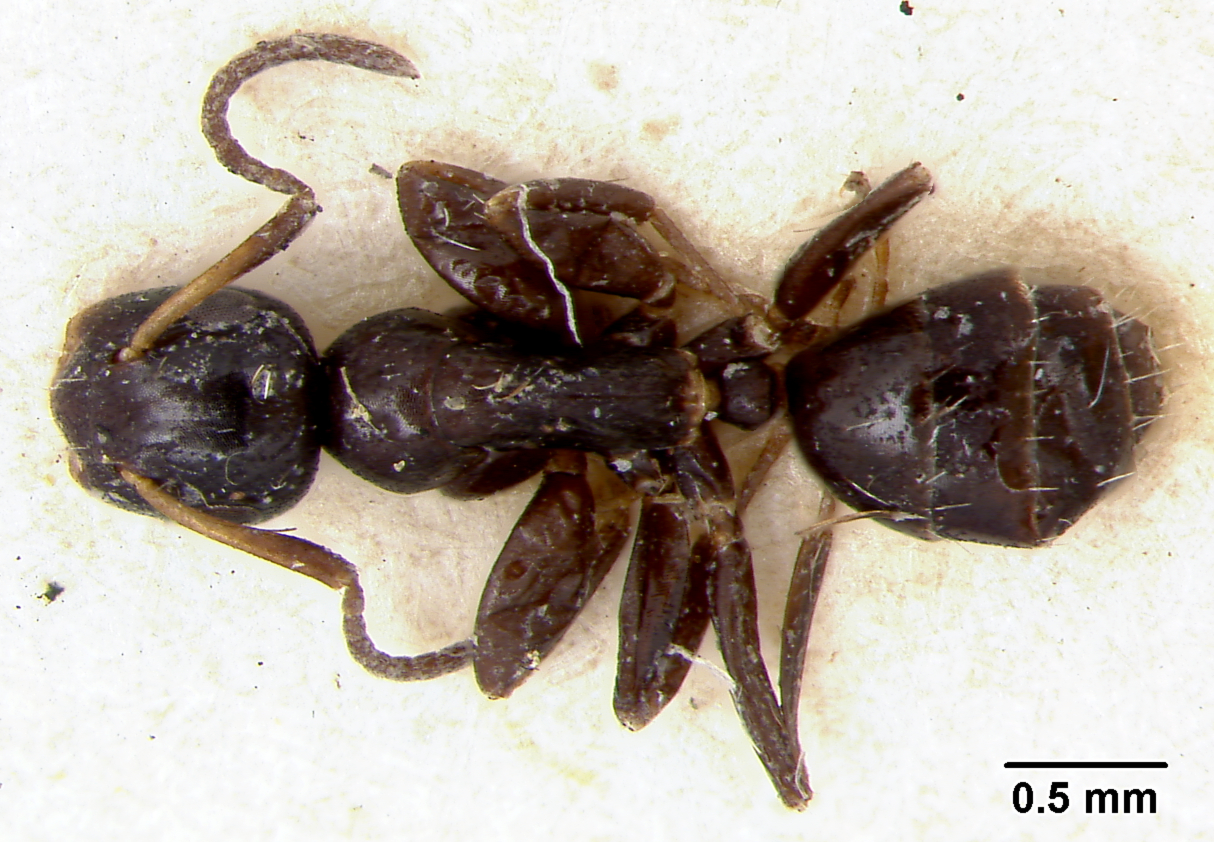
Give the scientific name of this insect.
Camponotus sanguinifrons
